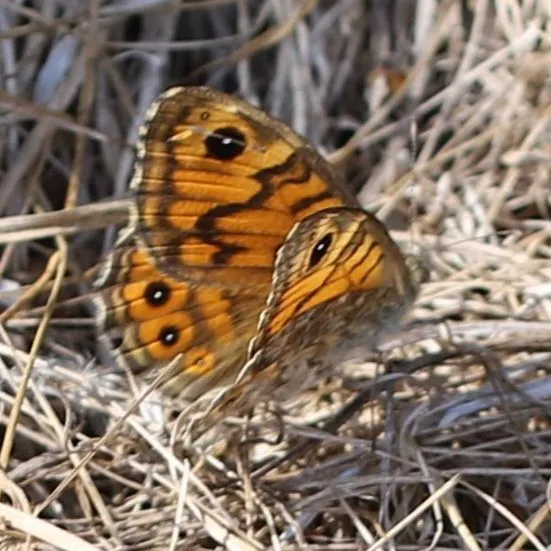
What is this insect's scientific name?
Lasiommata megera (also Pararge megera)
